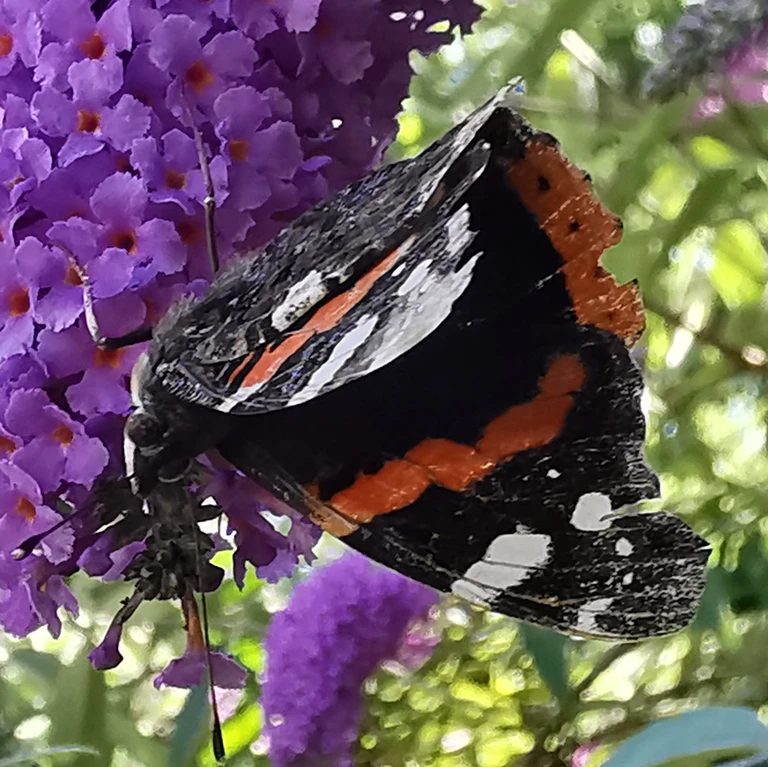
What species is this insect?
Vanessa atalanta
